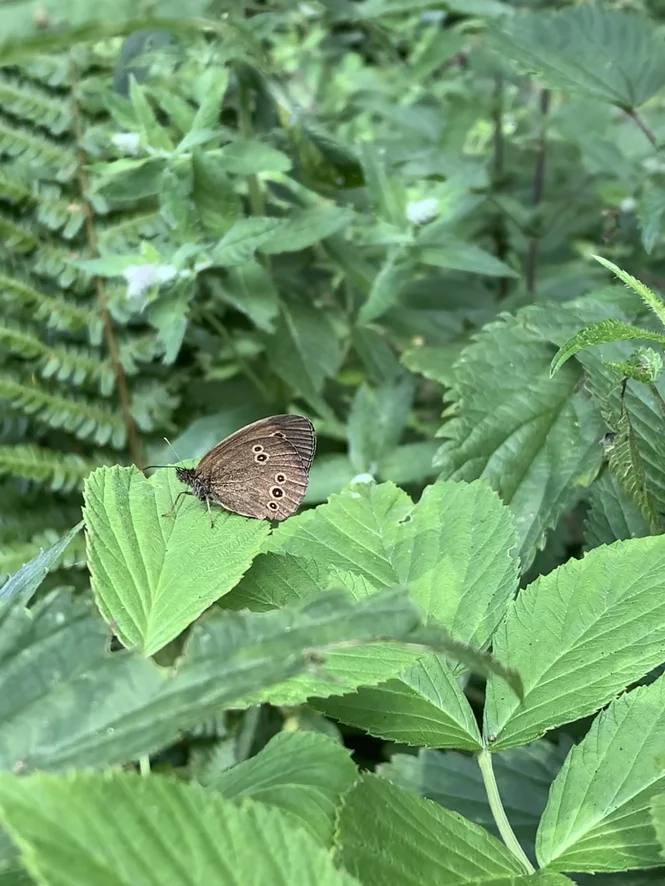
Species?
Aphantopus hyperantus
